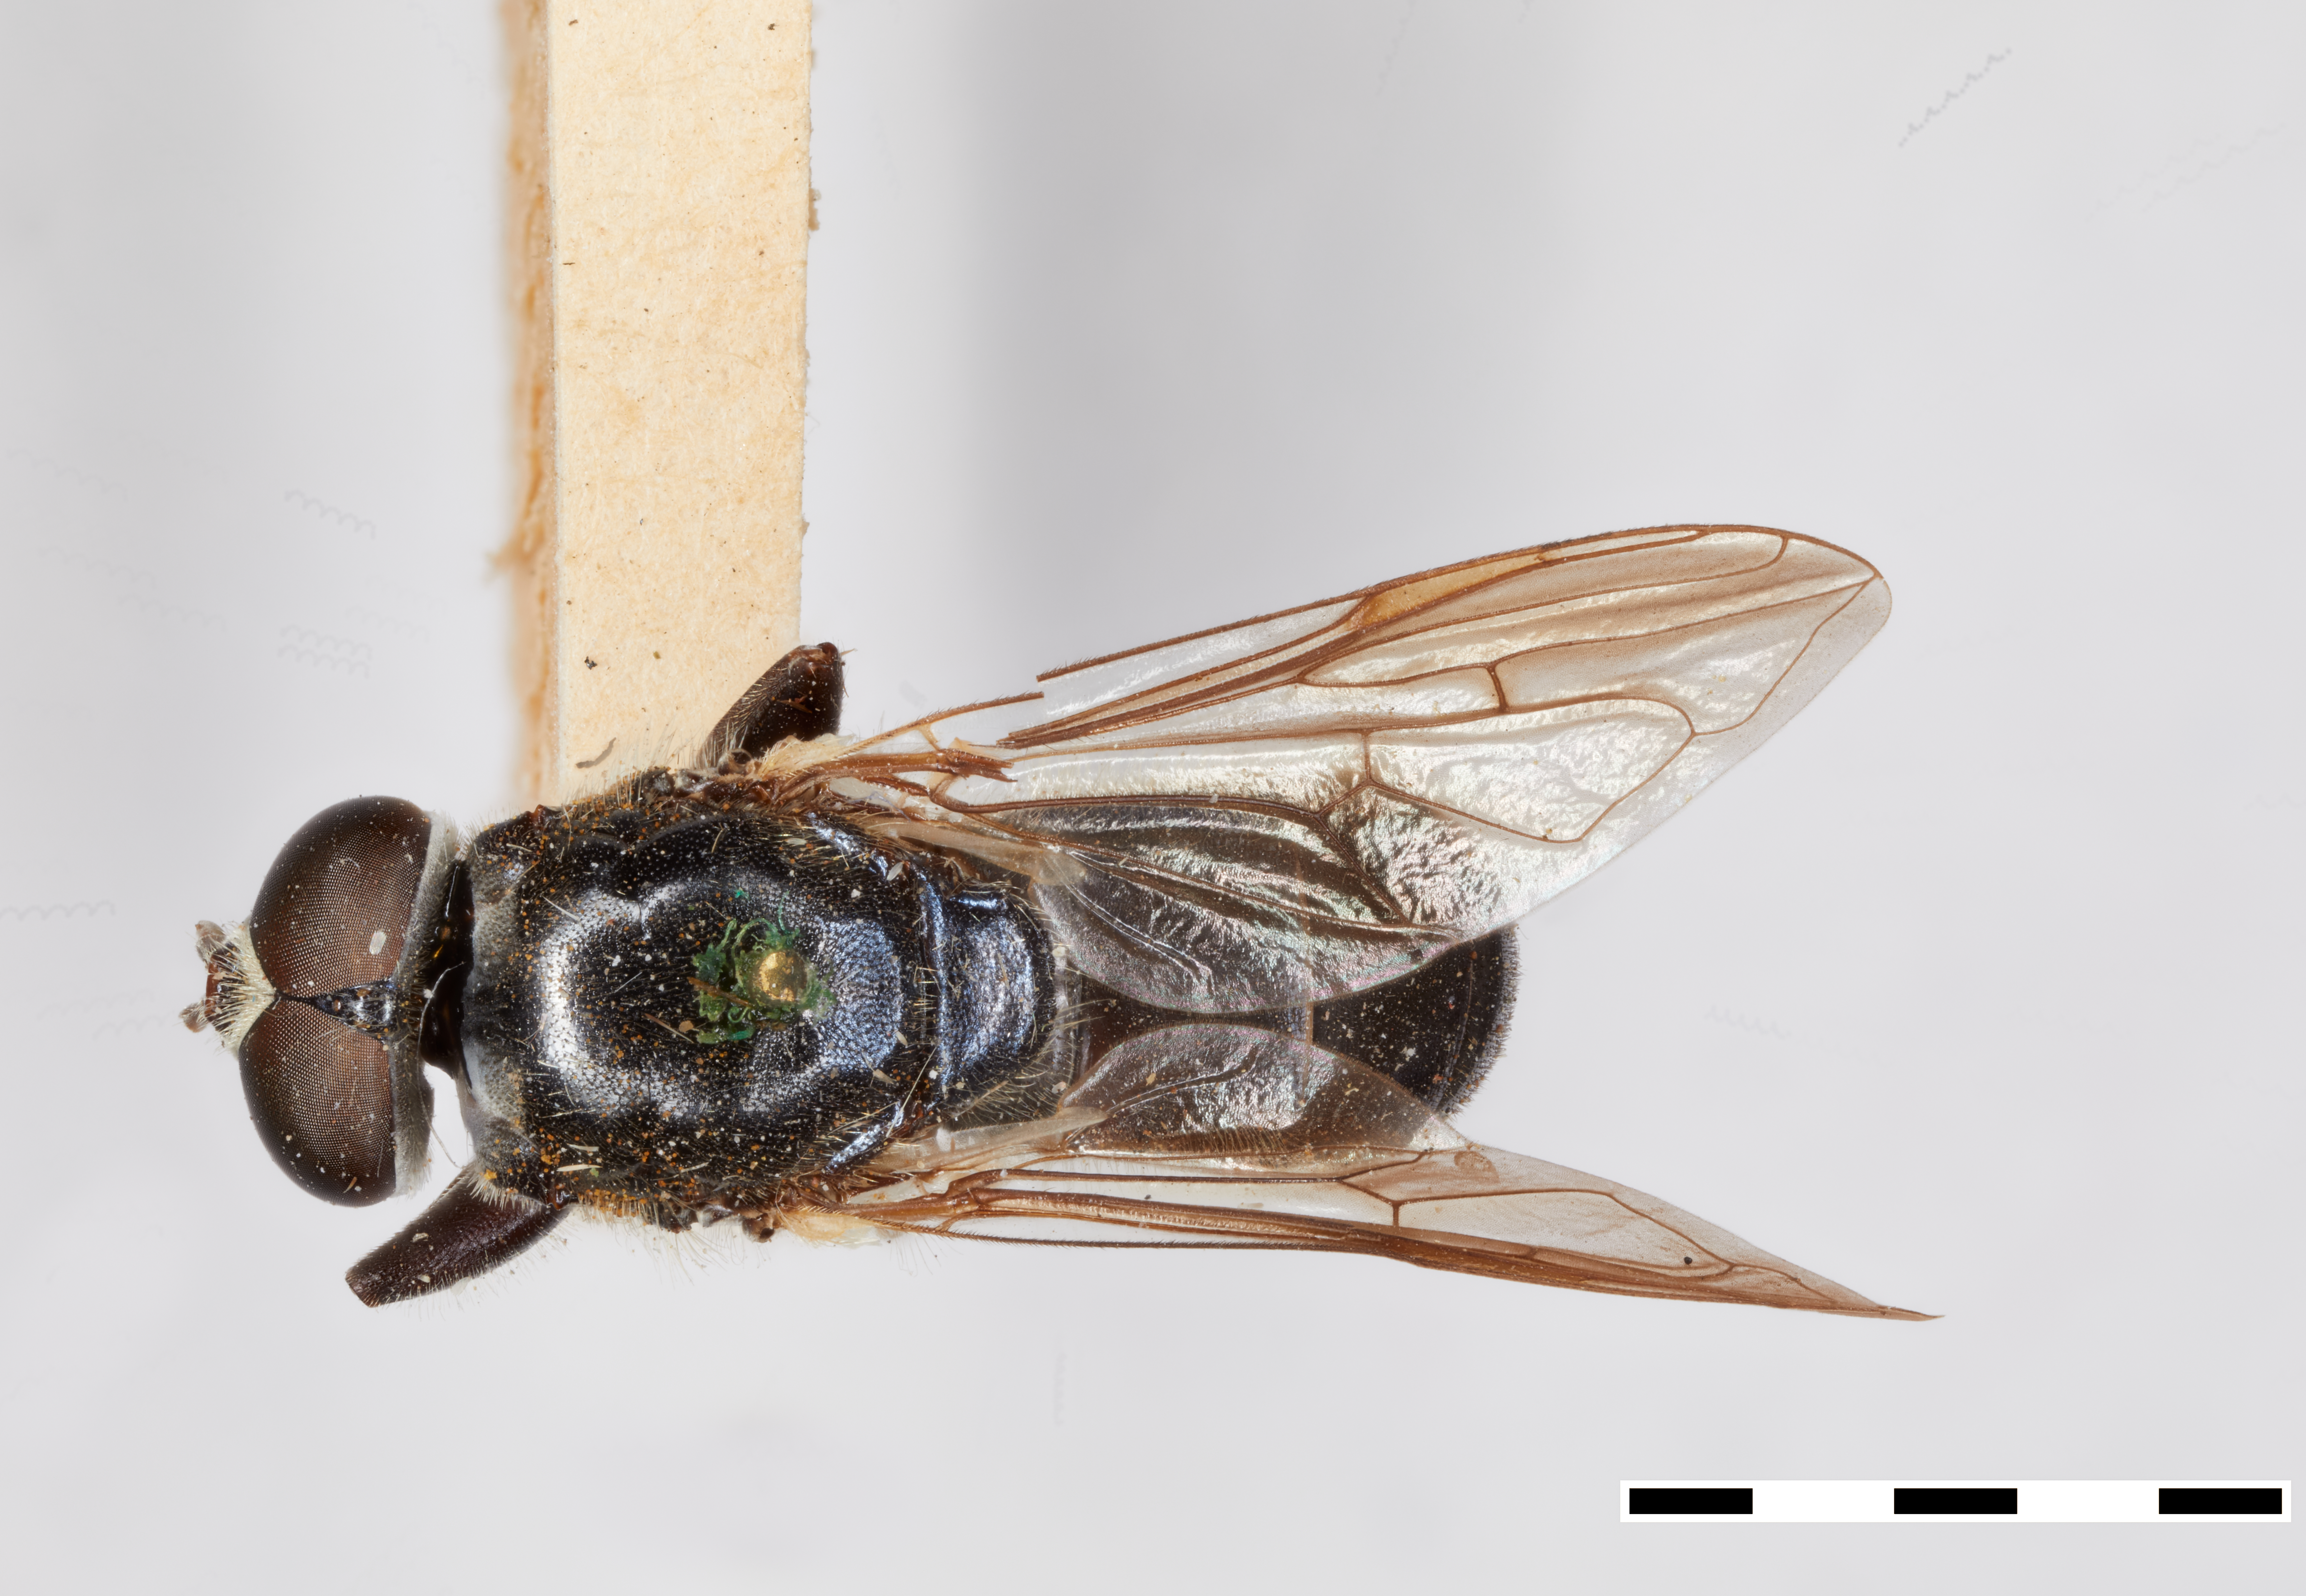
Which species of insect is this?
Xylota tuberans
